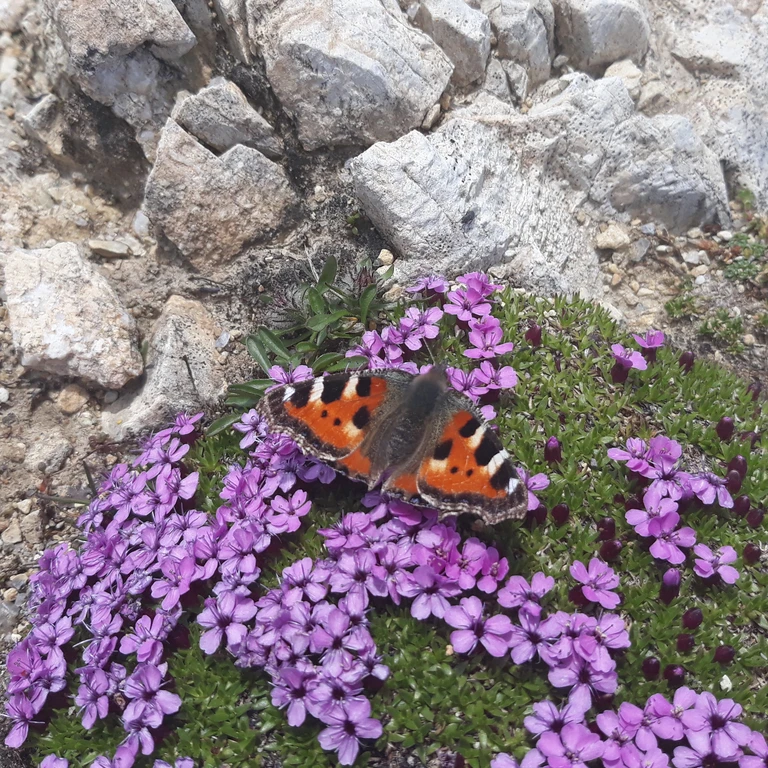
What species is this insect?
Aglais urticae
